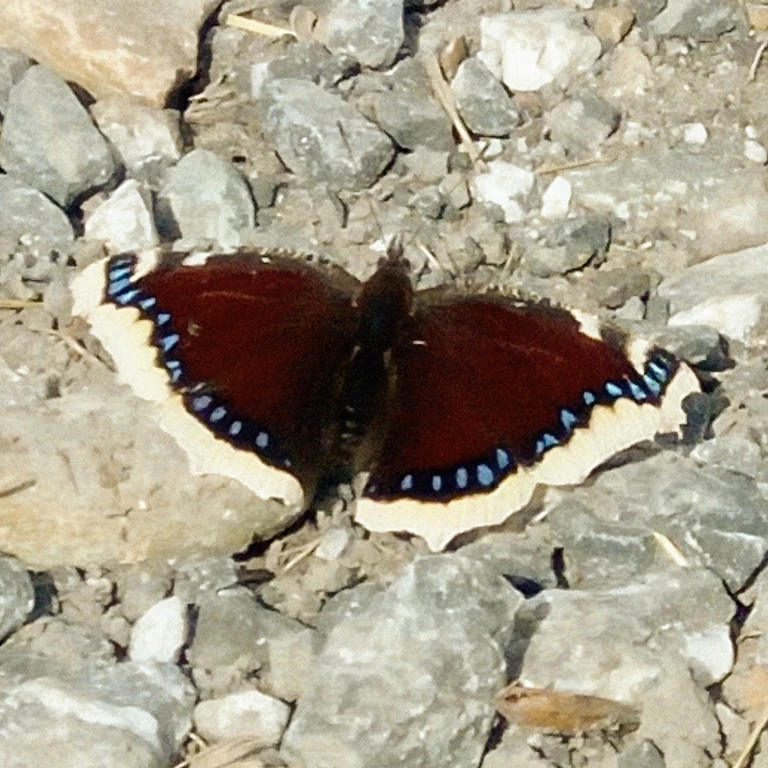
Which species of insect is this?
Nymphalis antiopa
